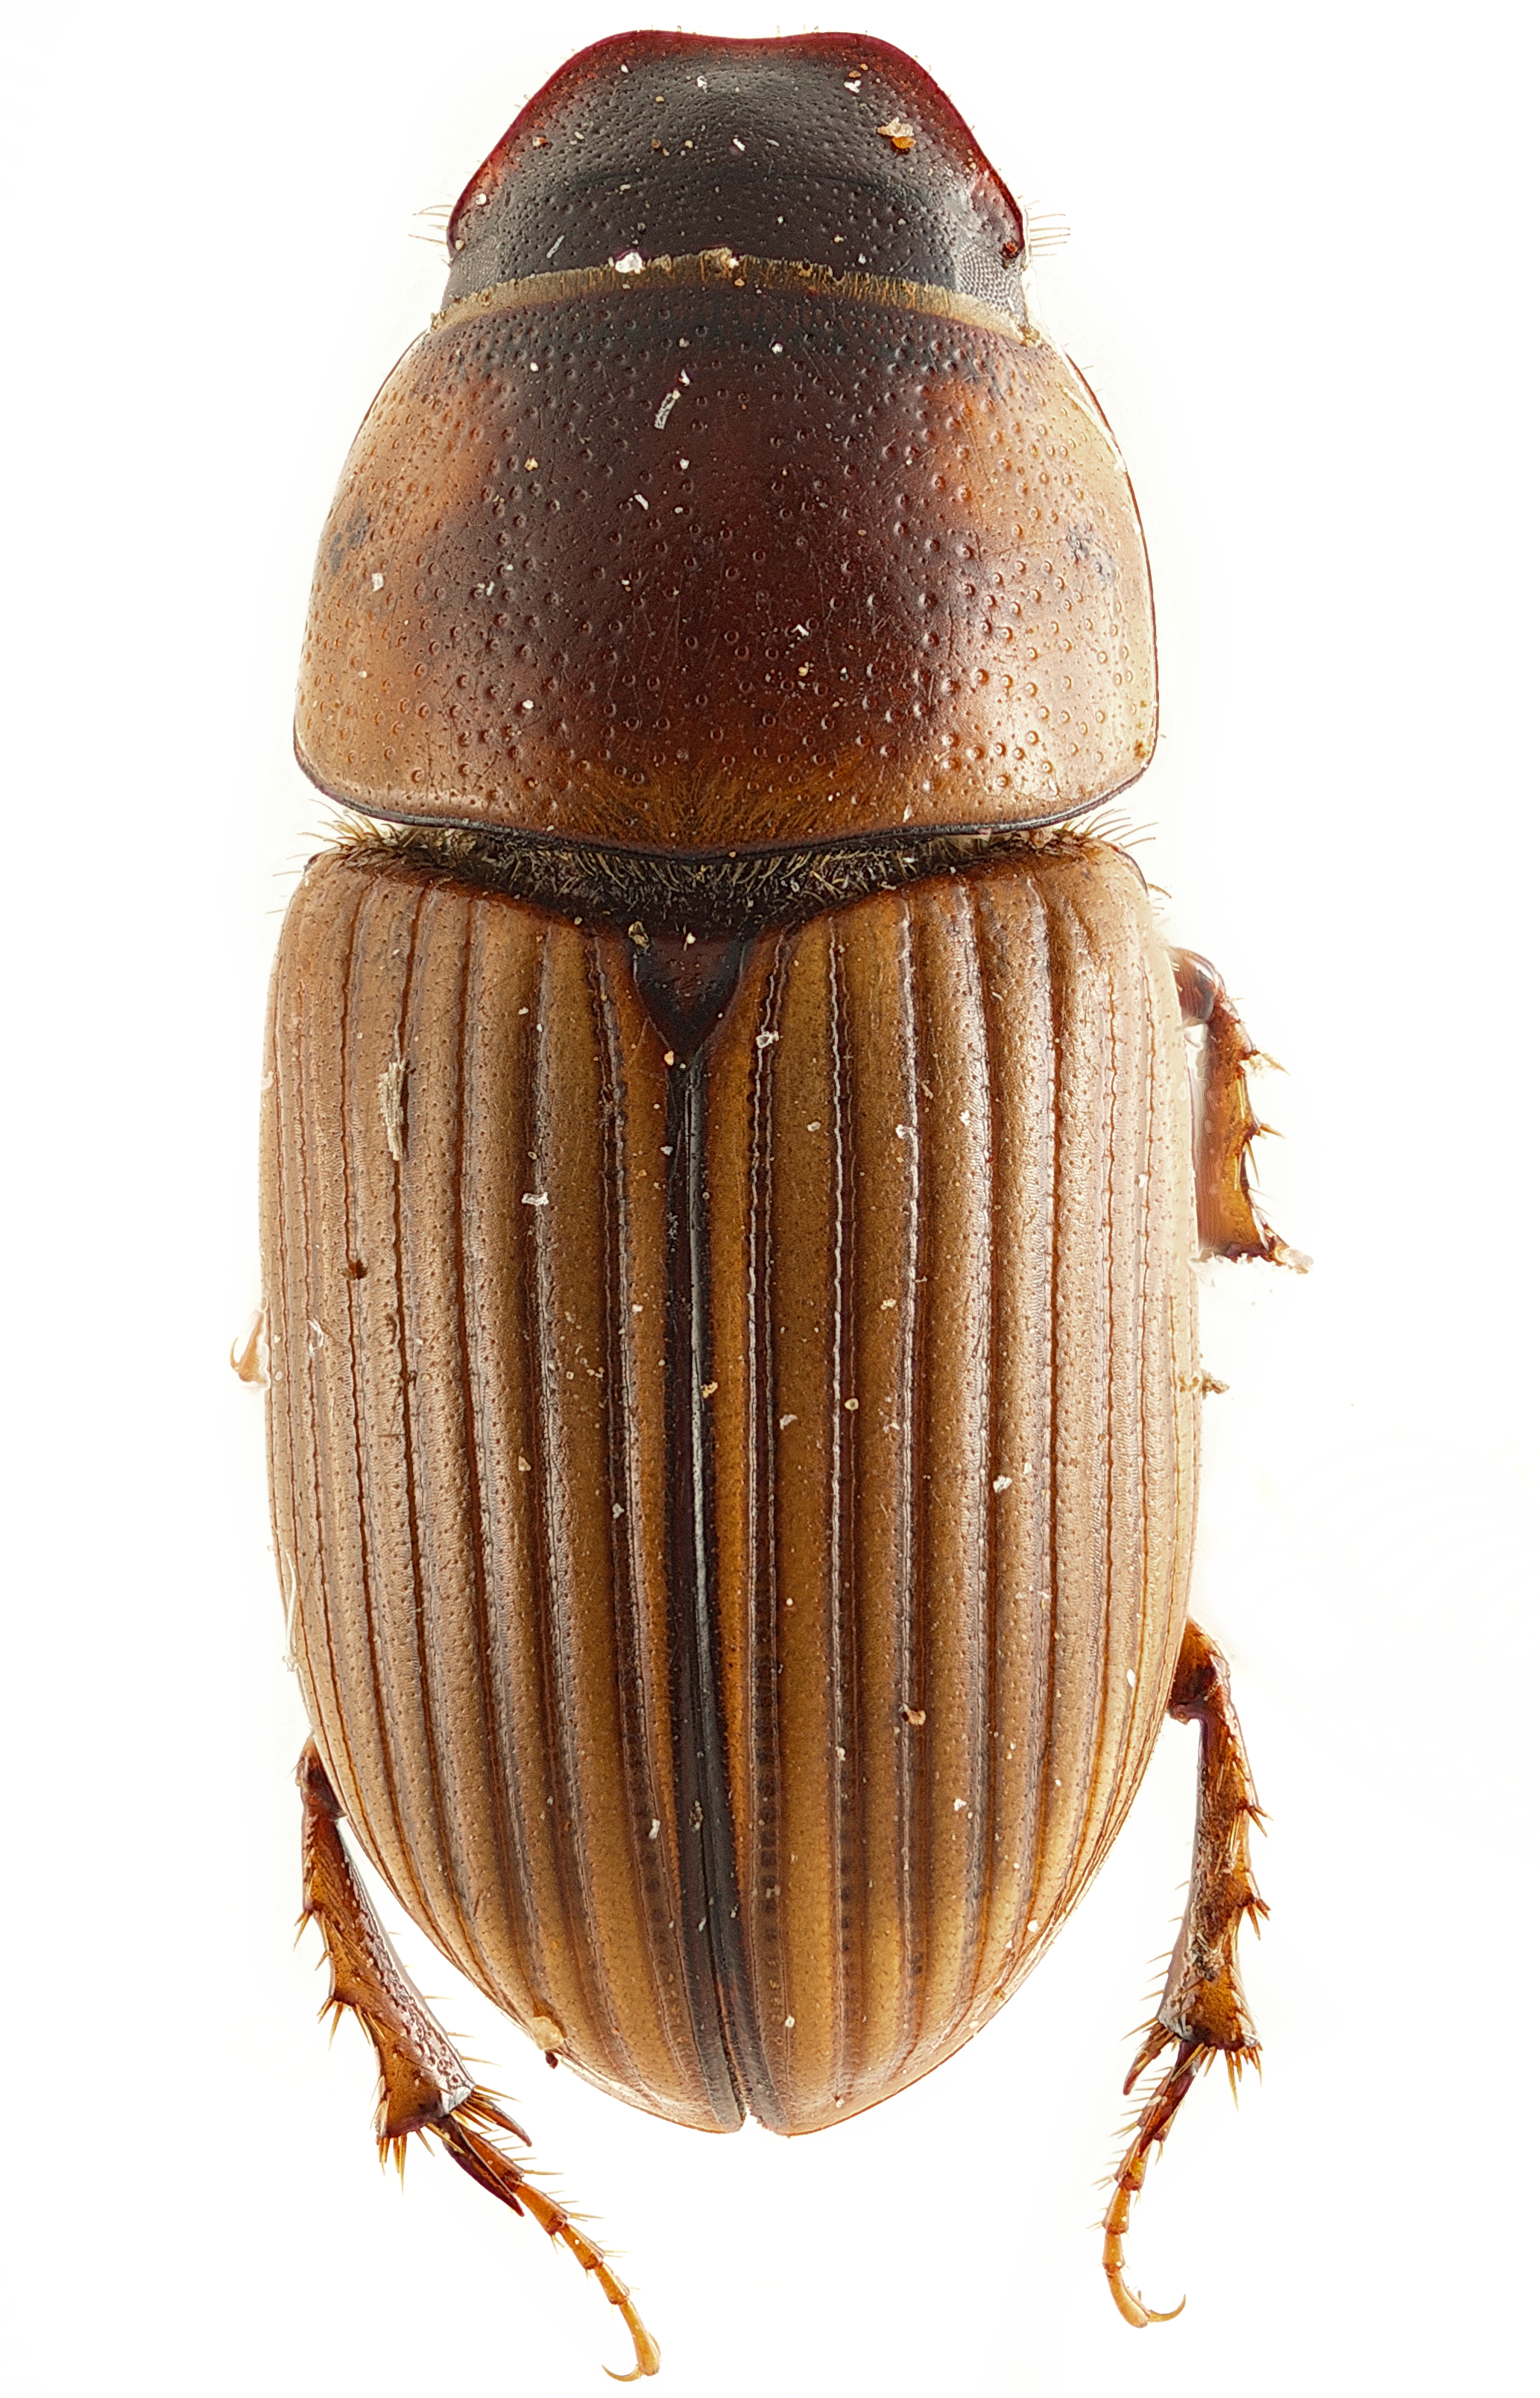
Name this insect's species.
Nobius timidus
